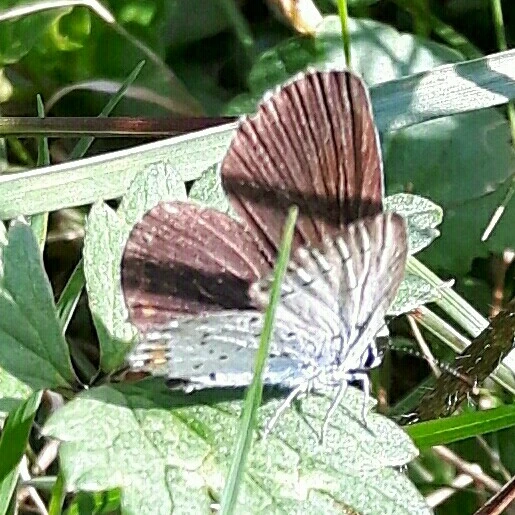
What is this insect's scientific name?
Cupido argiades (also Elkalyce argiades)
